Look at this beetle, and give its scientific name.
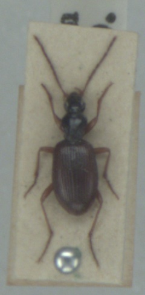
Oxypselaphus obscurus
